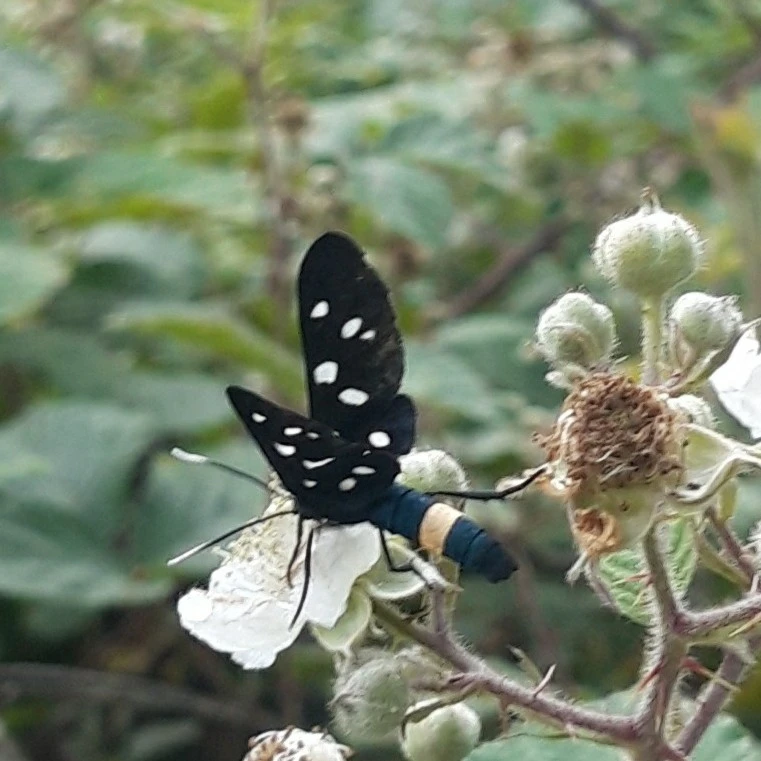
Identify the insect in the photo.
Amata phegea
